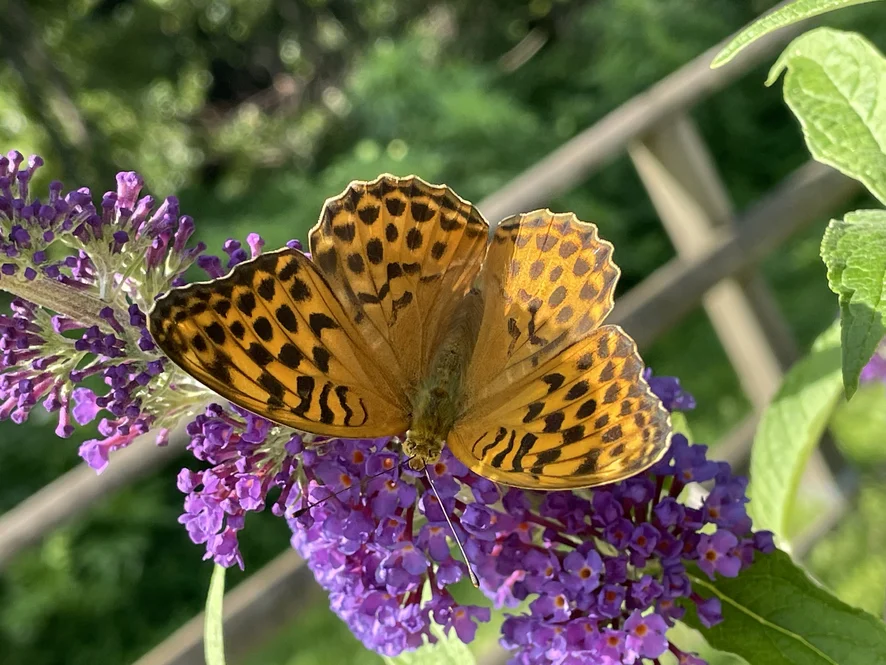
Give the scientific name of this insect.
Argynnis paphia
